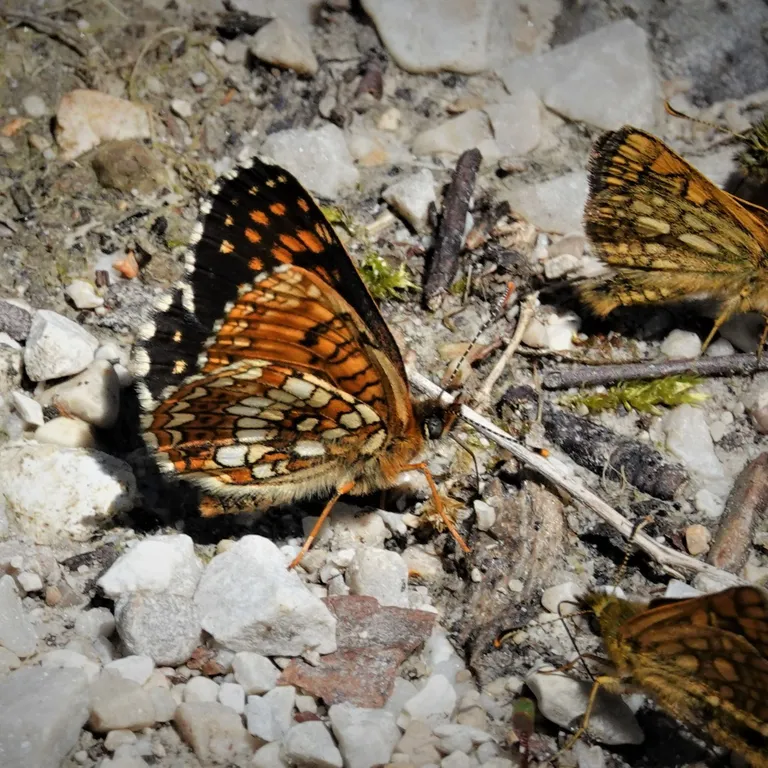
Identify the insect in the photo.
Melitaea diamina
